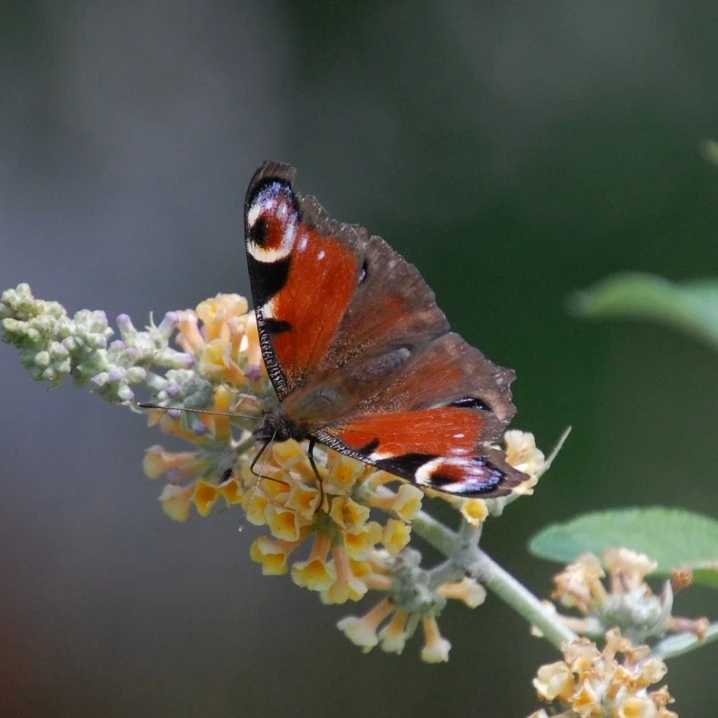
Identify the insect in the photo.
Aglais io
